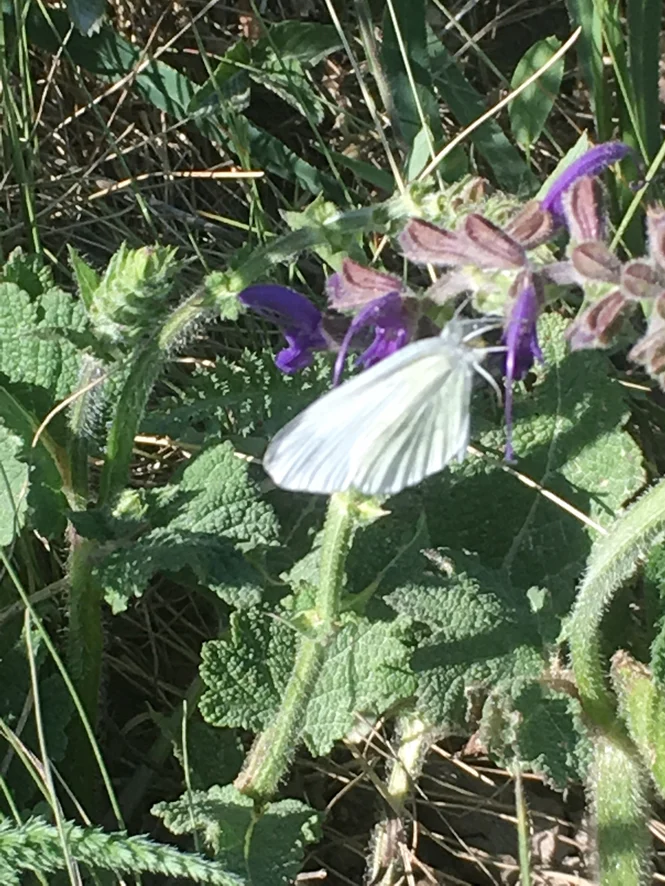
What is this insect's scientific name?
Leptidea sinapis/juvernica
